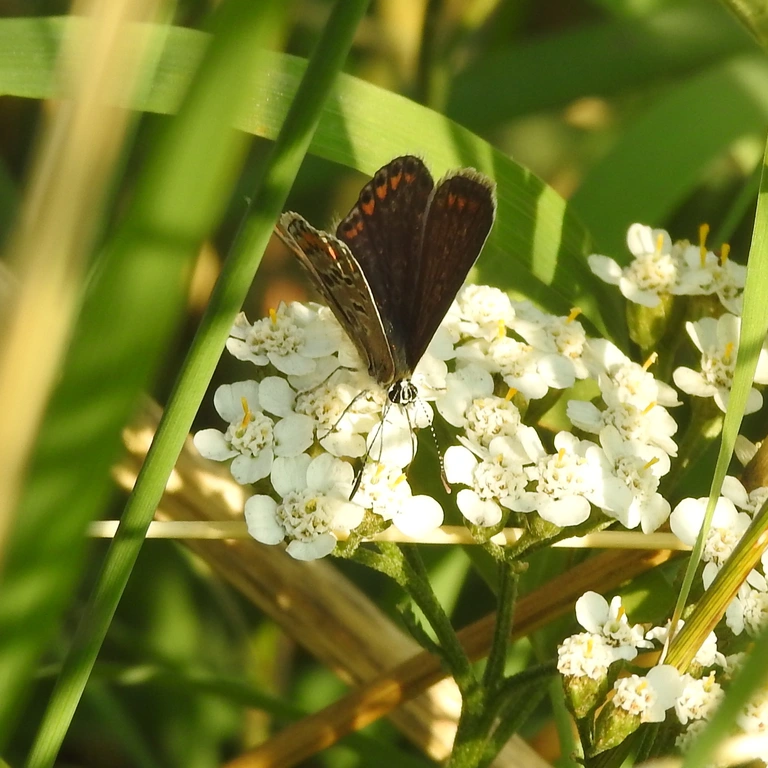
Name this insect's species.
Polyommatus icarus
